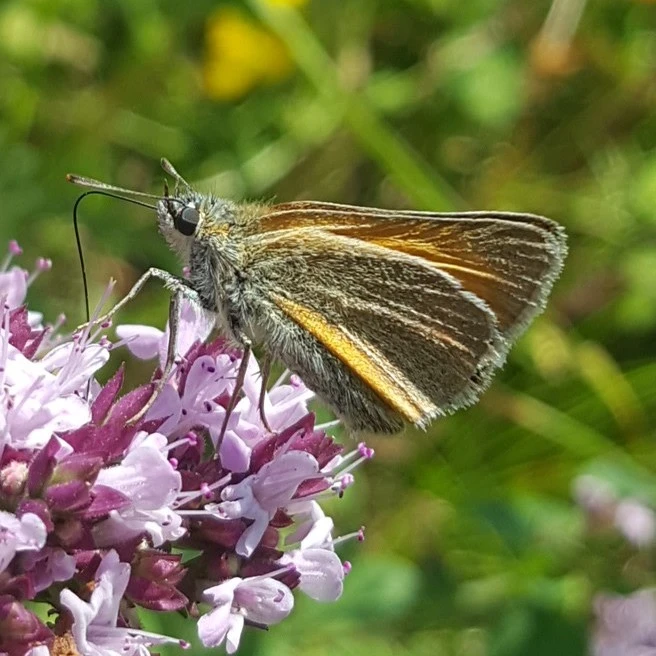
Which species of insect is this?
Thymelicus sylvestris
